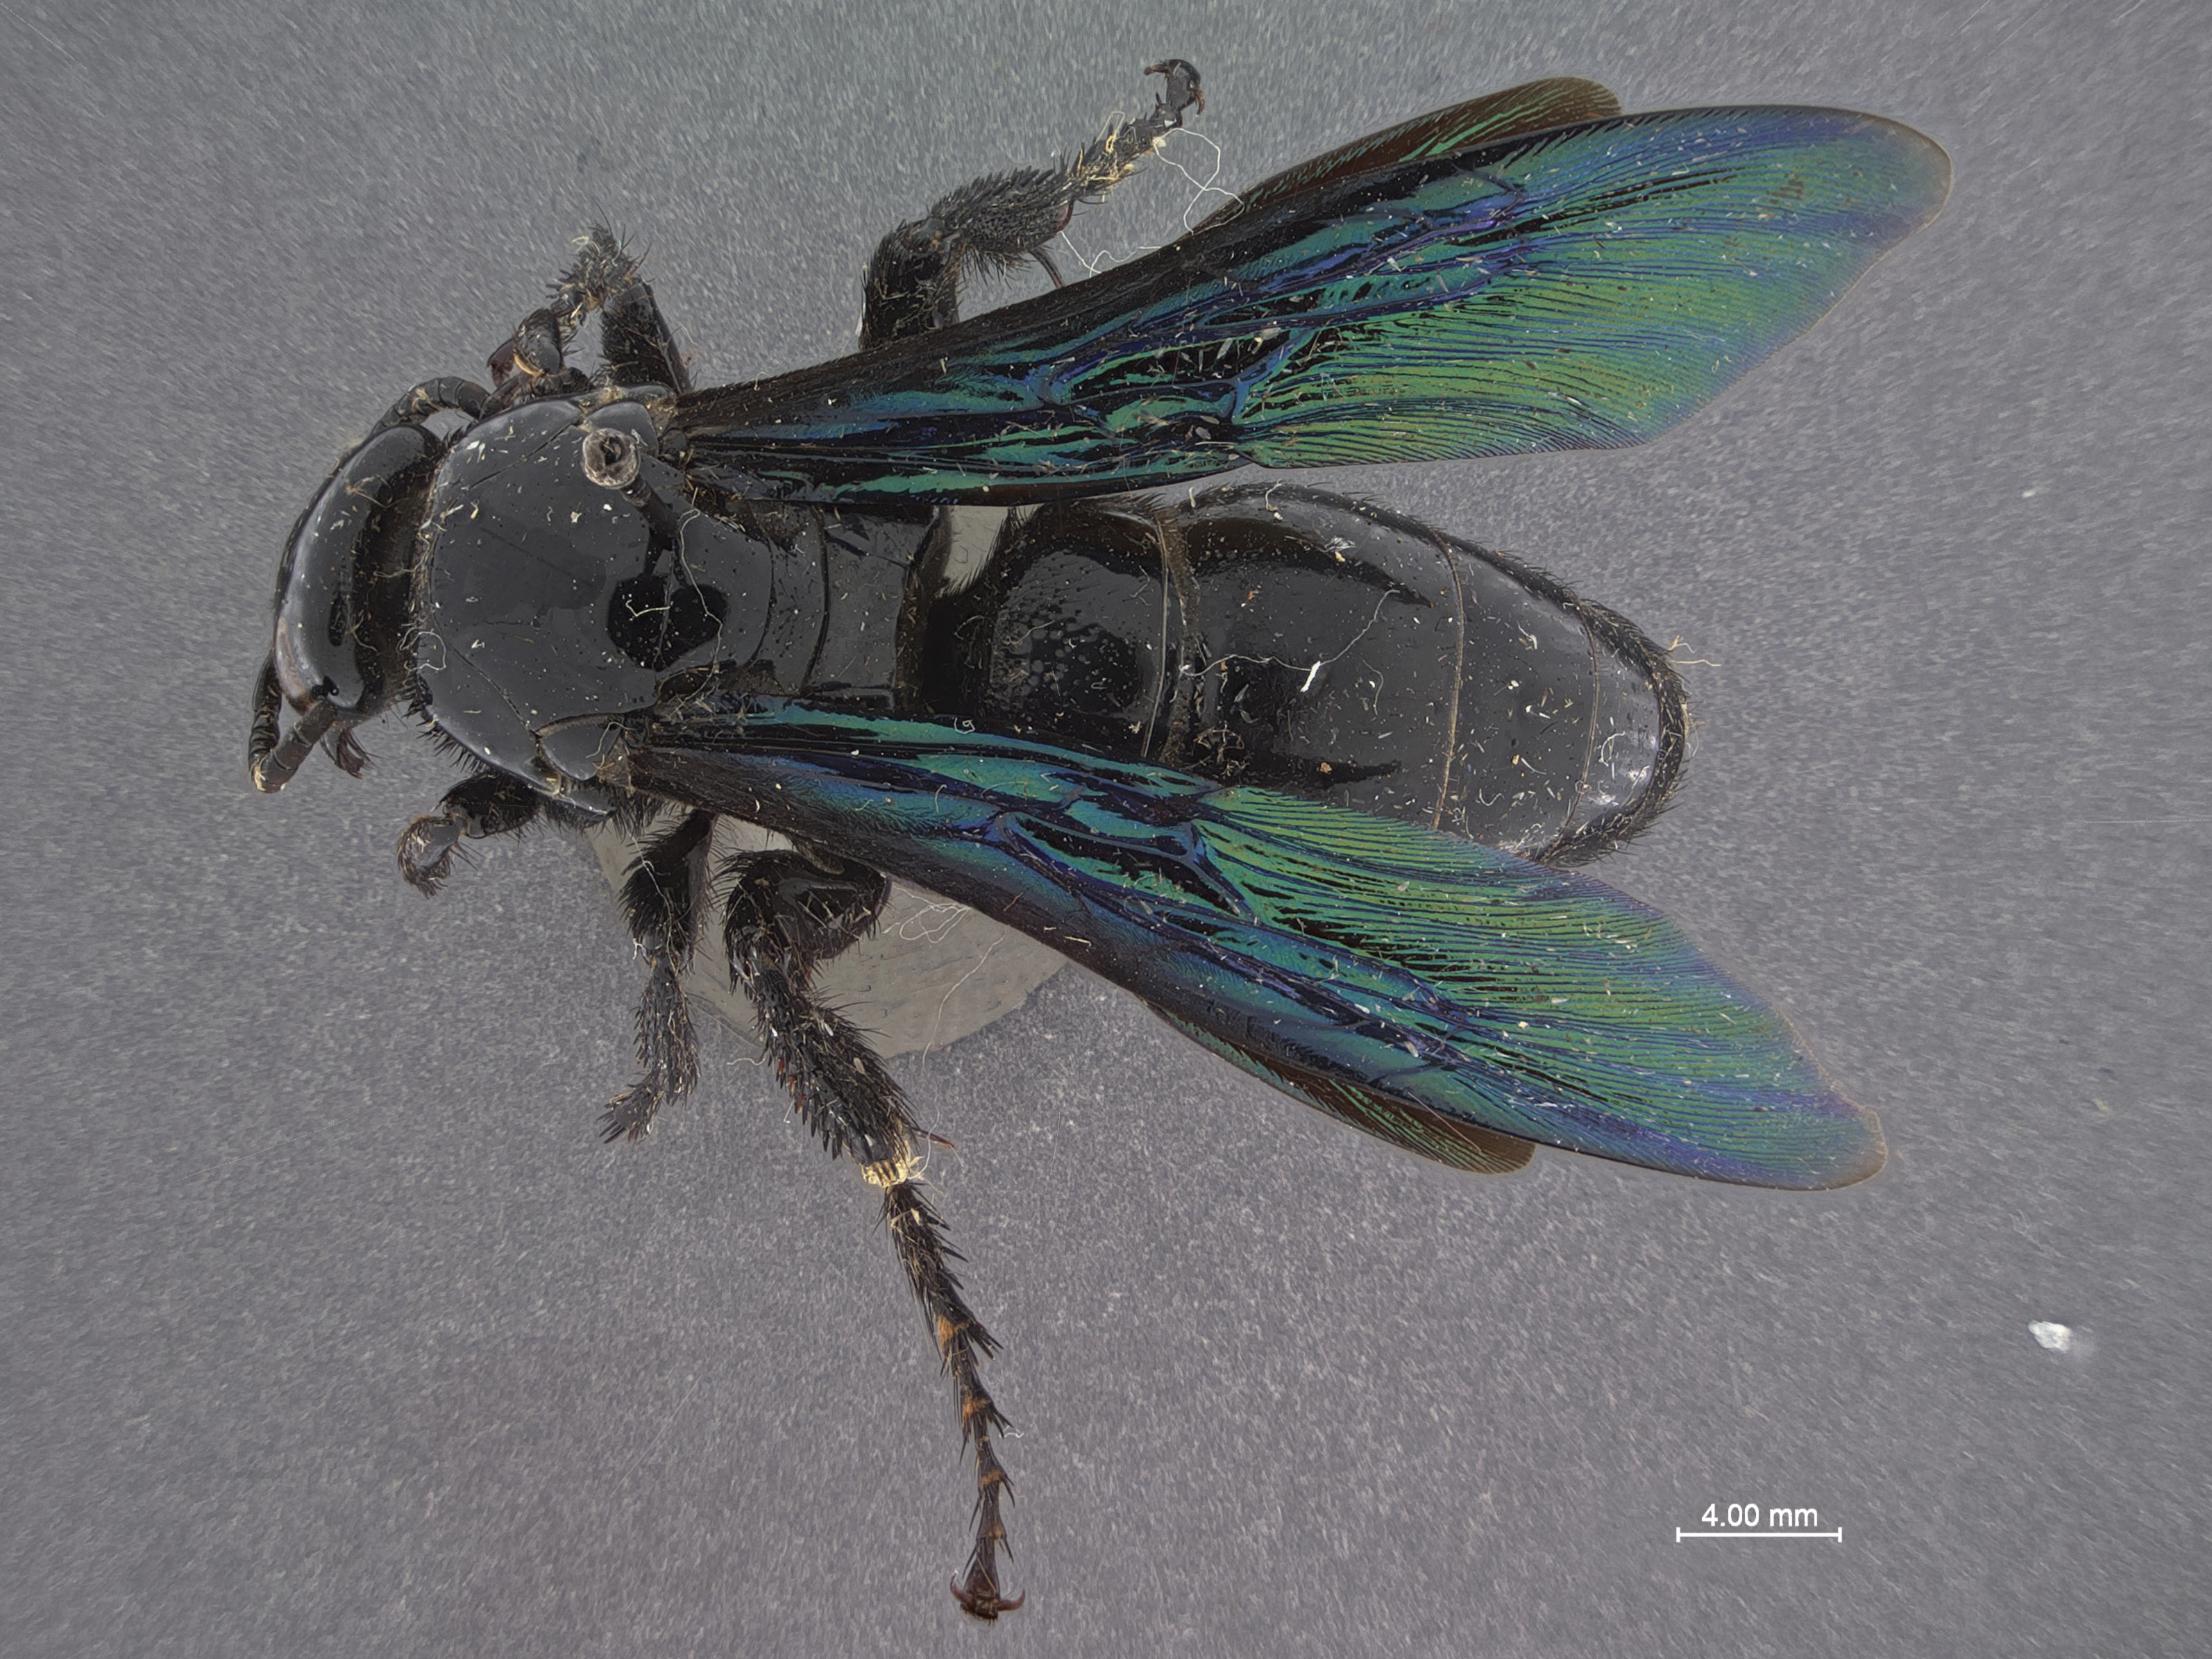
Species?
Scolia vulsa
